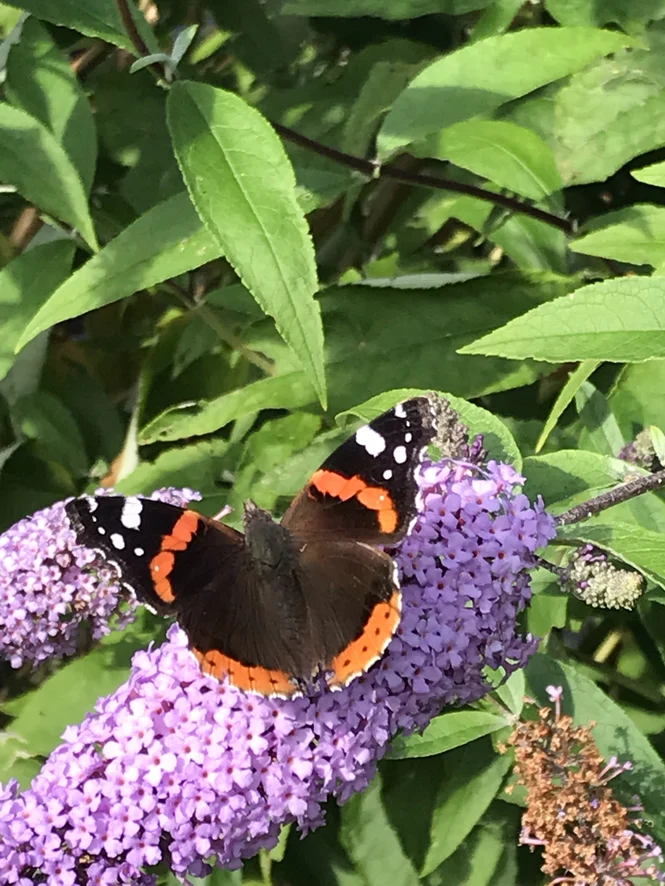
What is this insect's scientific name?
Vanessa atalanta
